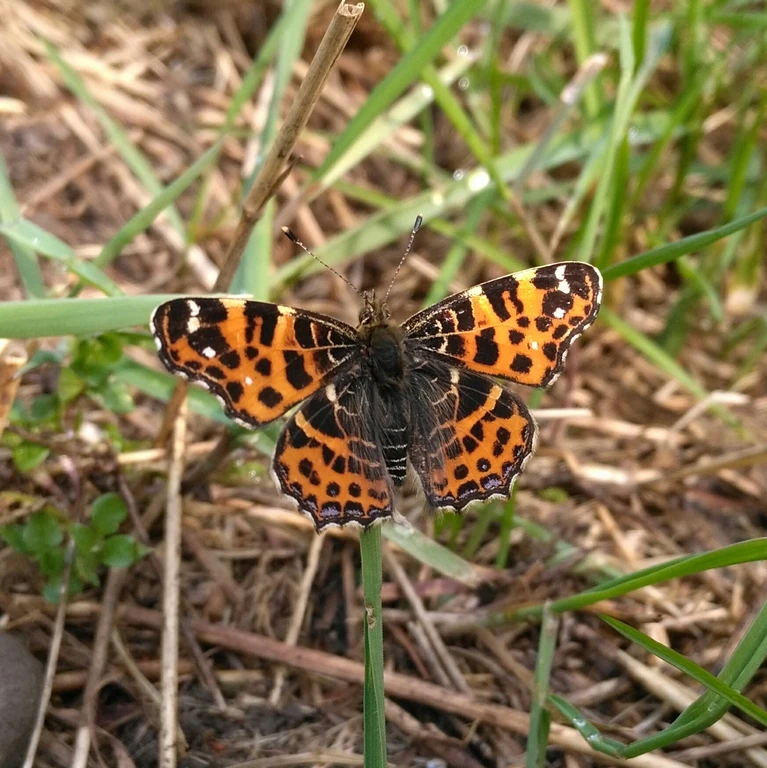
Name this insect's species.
Araschnia levana
